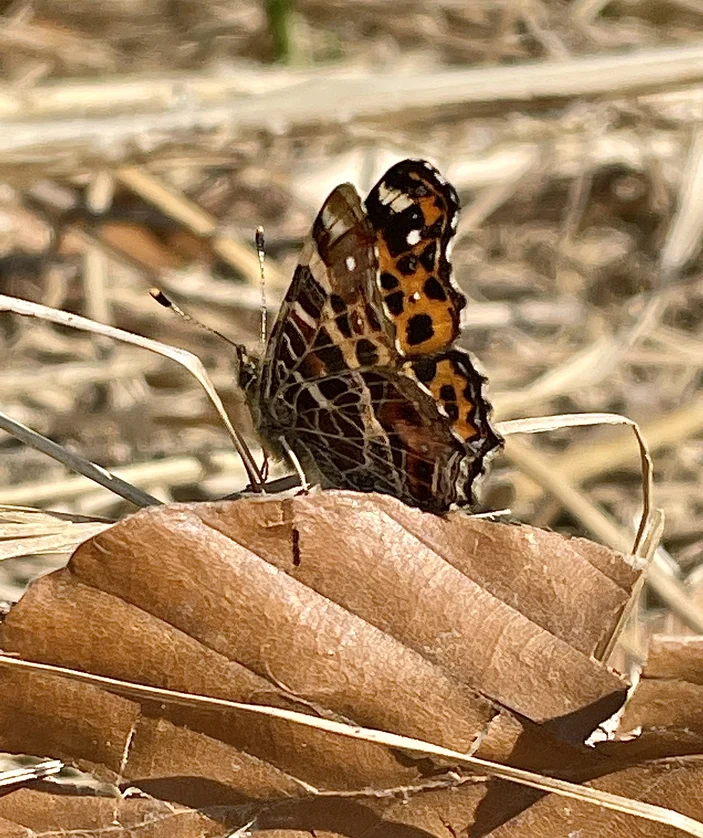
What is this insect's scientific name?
Araschnia levana
